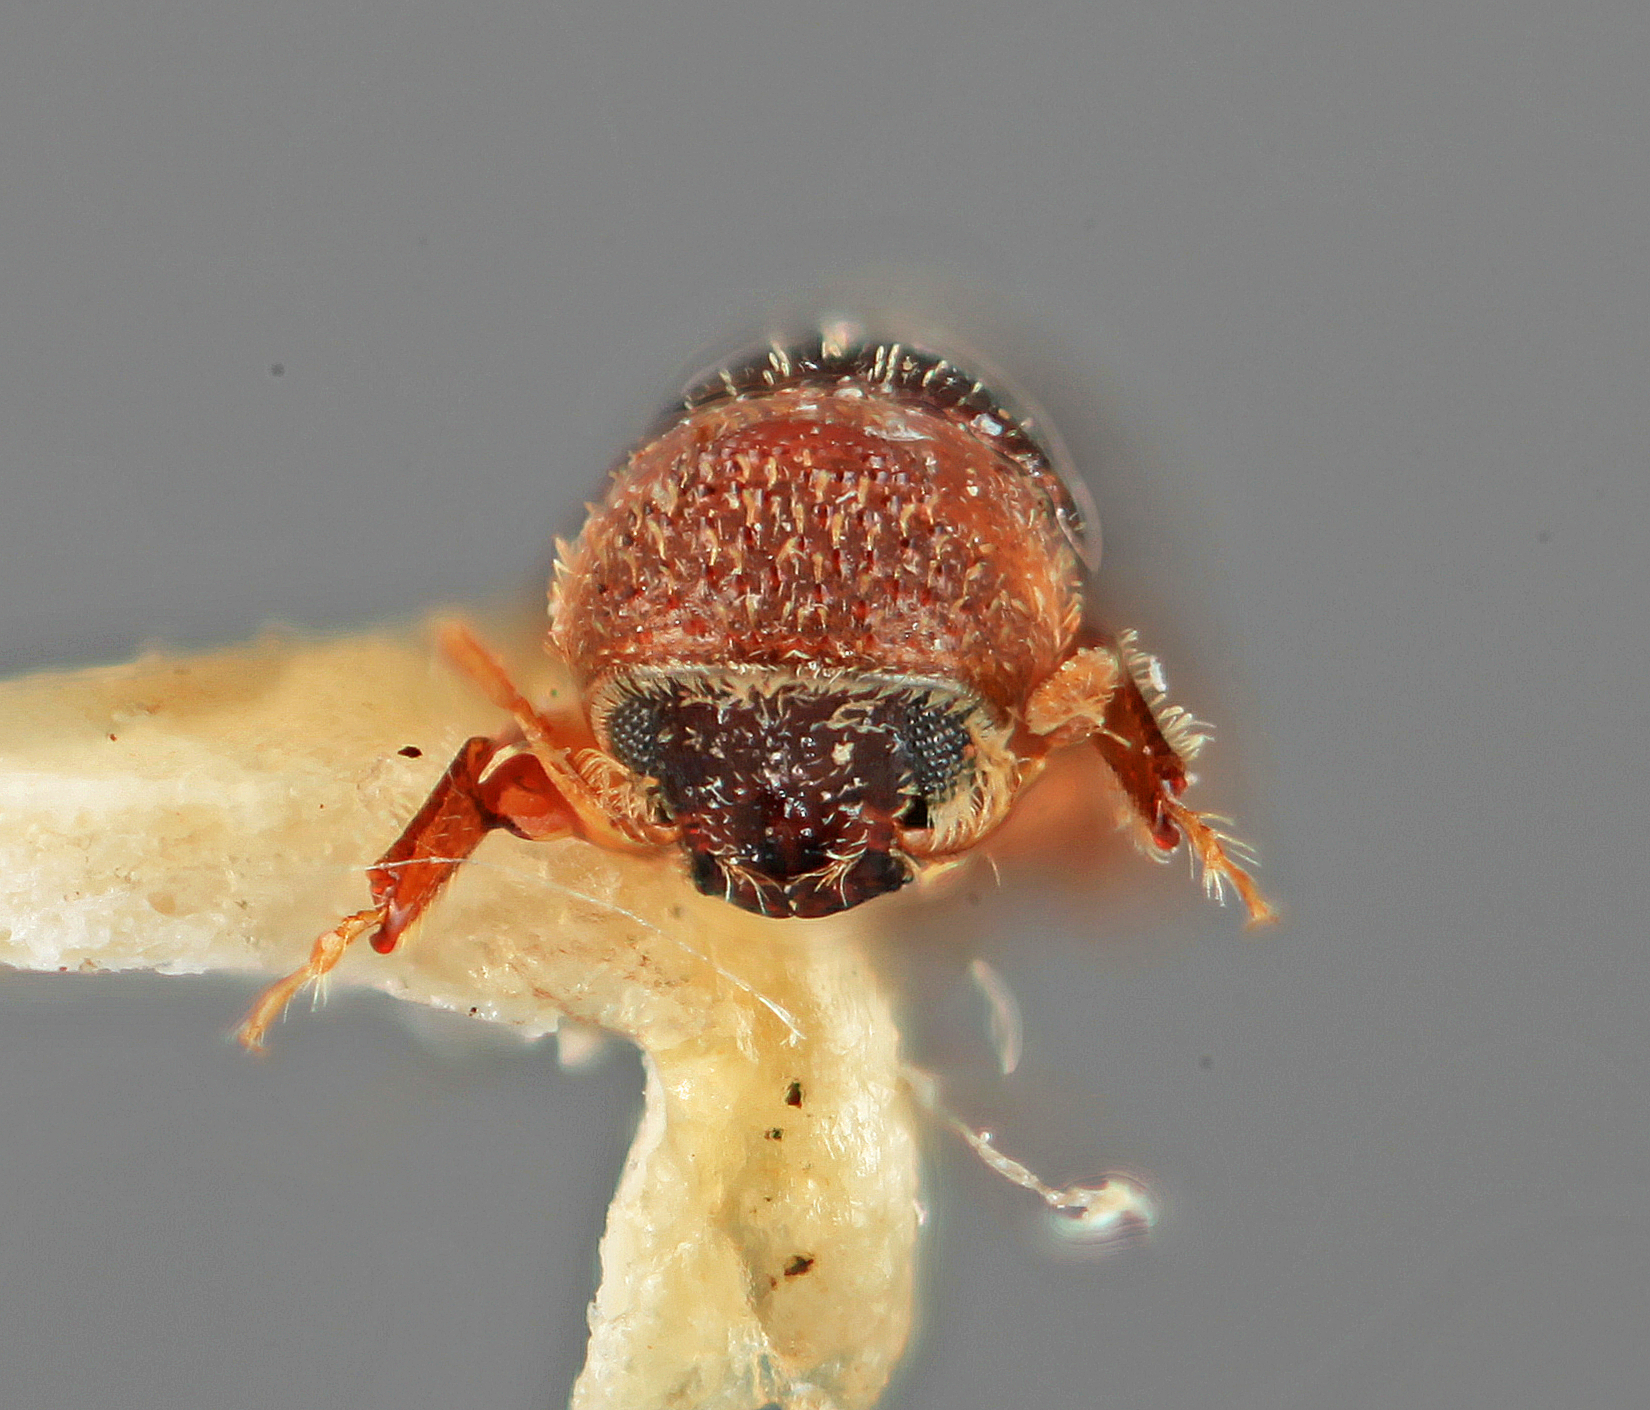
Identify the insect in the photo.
Thysanoes neotropicus
